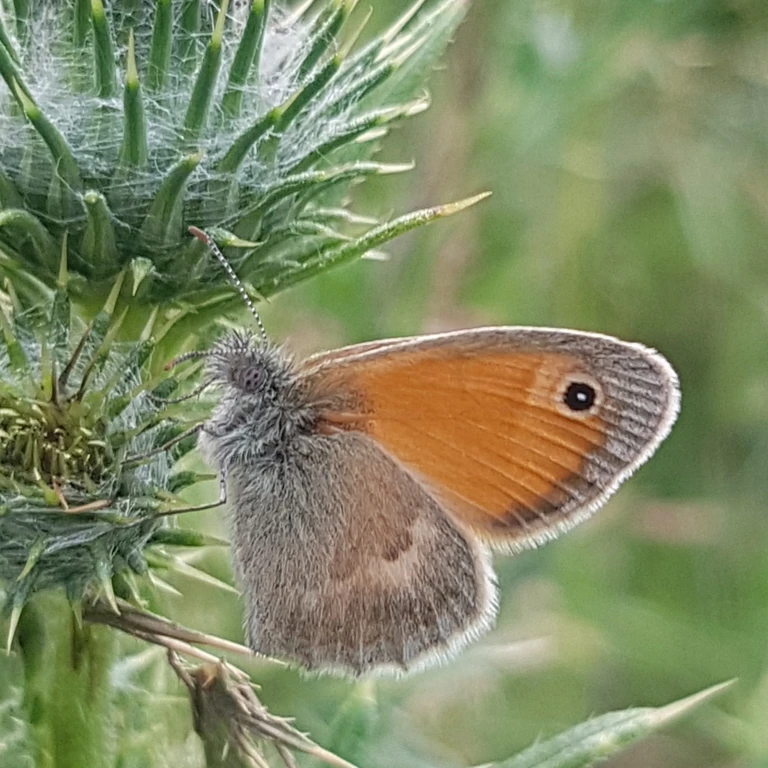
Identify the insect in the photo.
Coenonympha pamphilus
